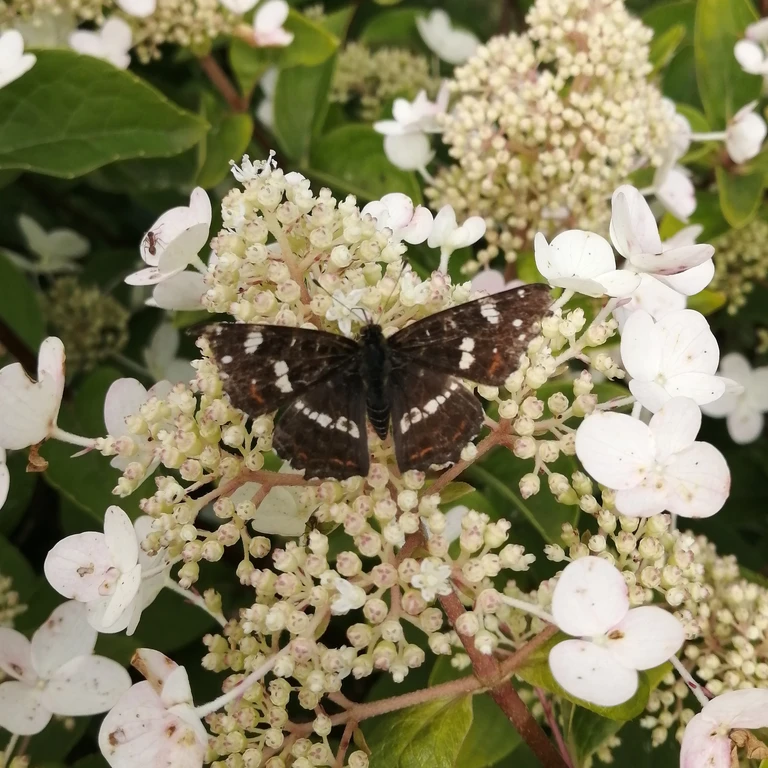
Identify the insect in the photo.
Araschnia levana
